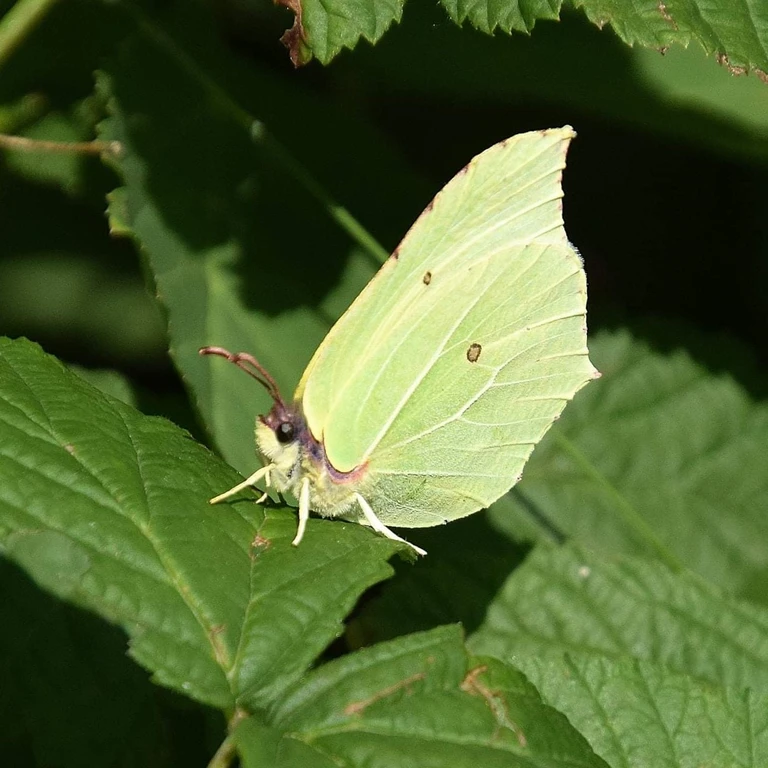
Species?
Gonepteryx rhamni
